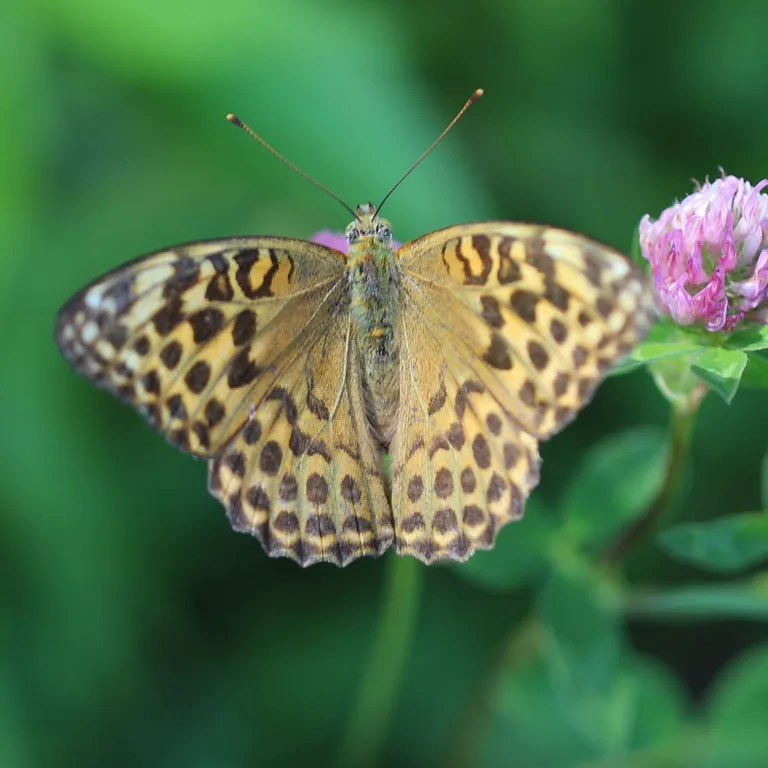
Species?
Argynnis paphia
